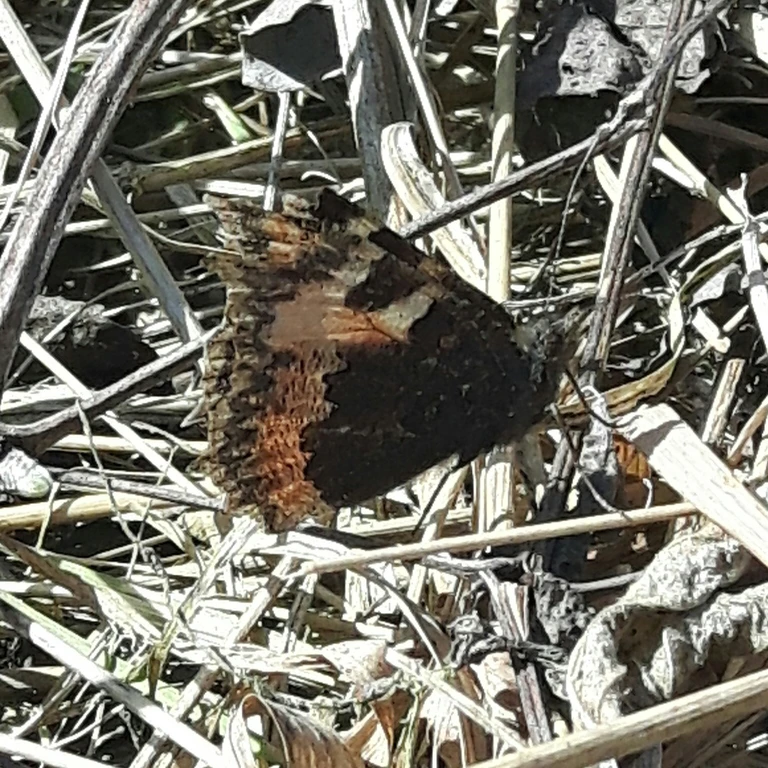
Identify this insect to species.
Nymphalis polychloros
